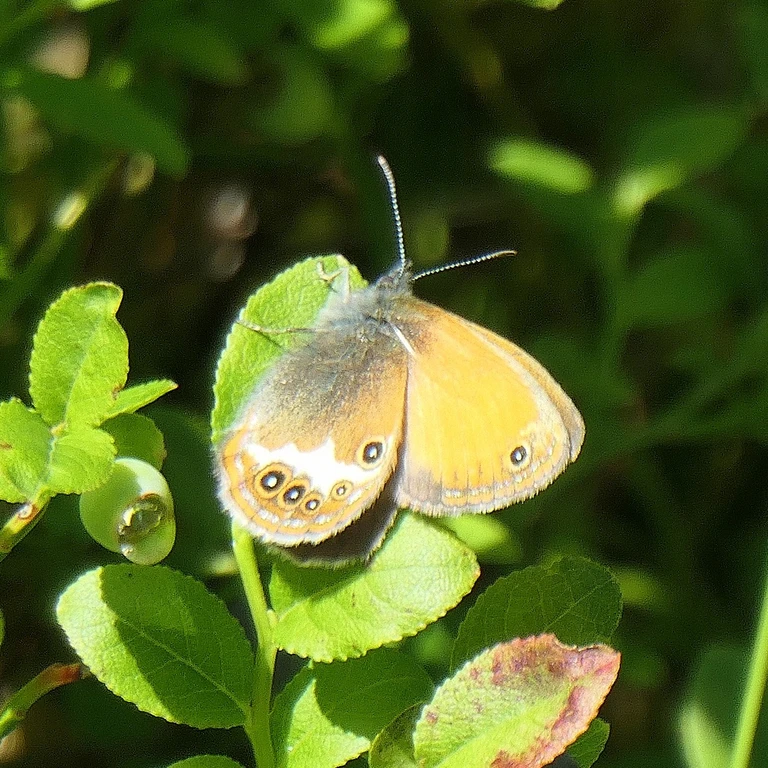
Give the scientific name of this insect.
Coenonympha arcania
